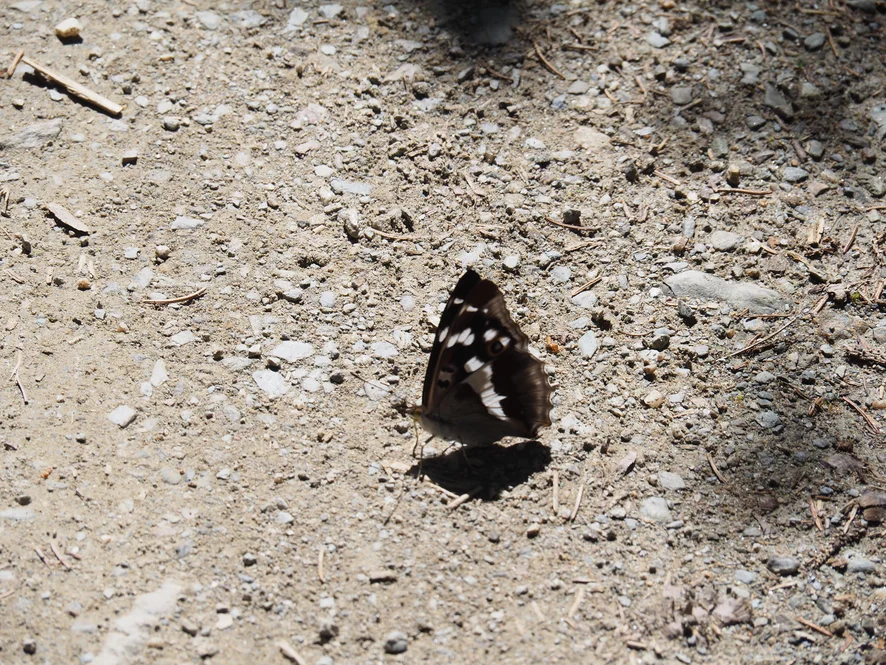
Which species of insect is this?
Apatura iris
